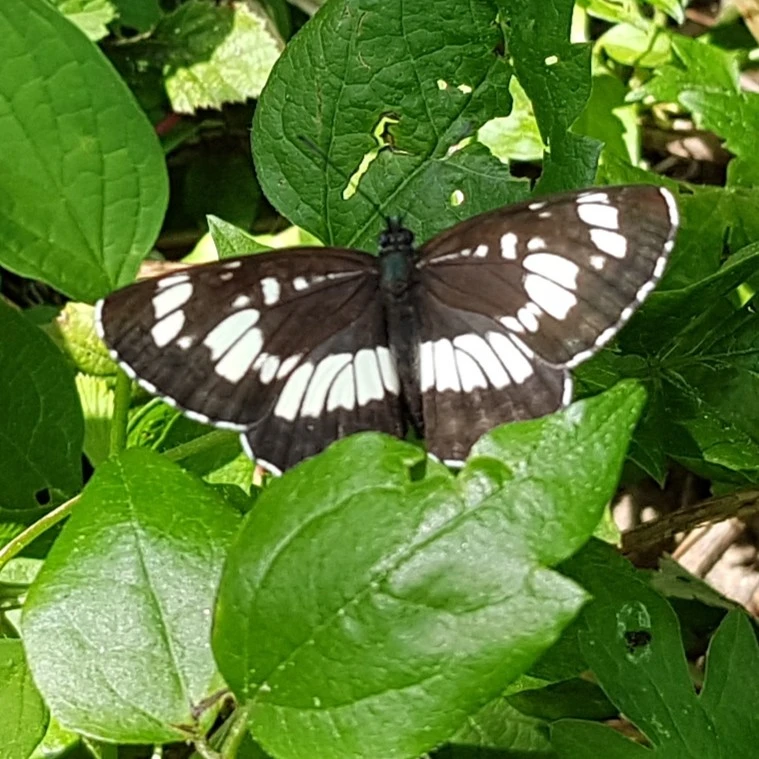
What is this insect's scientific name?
Neptis rivularis
